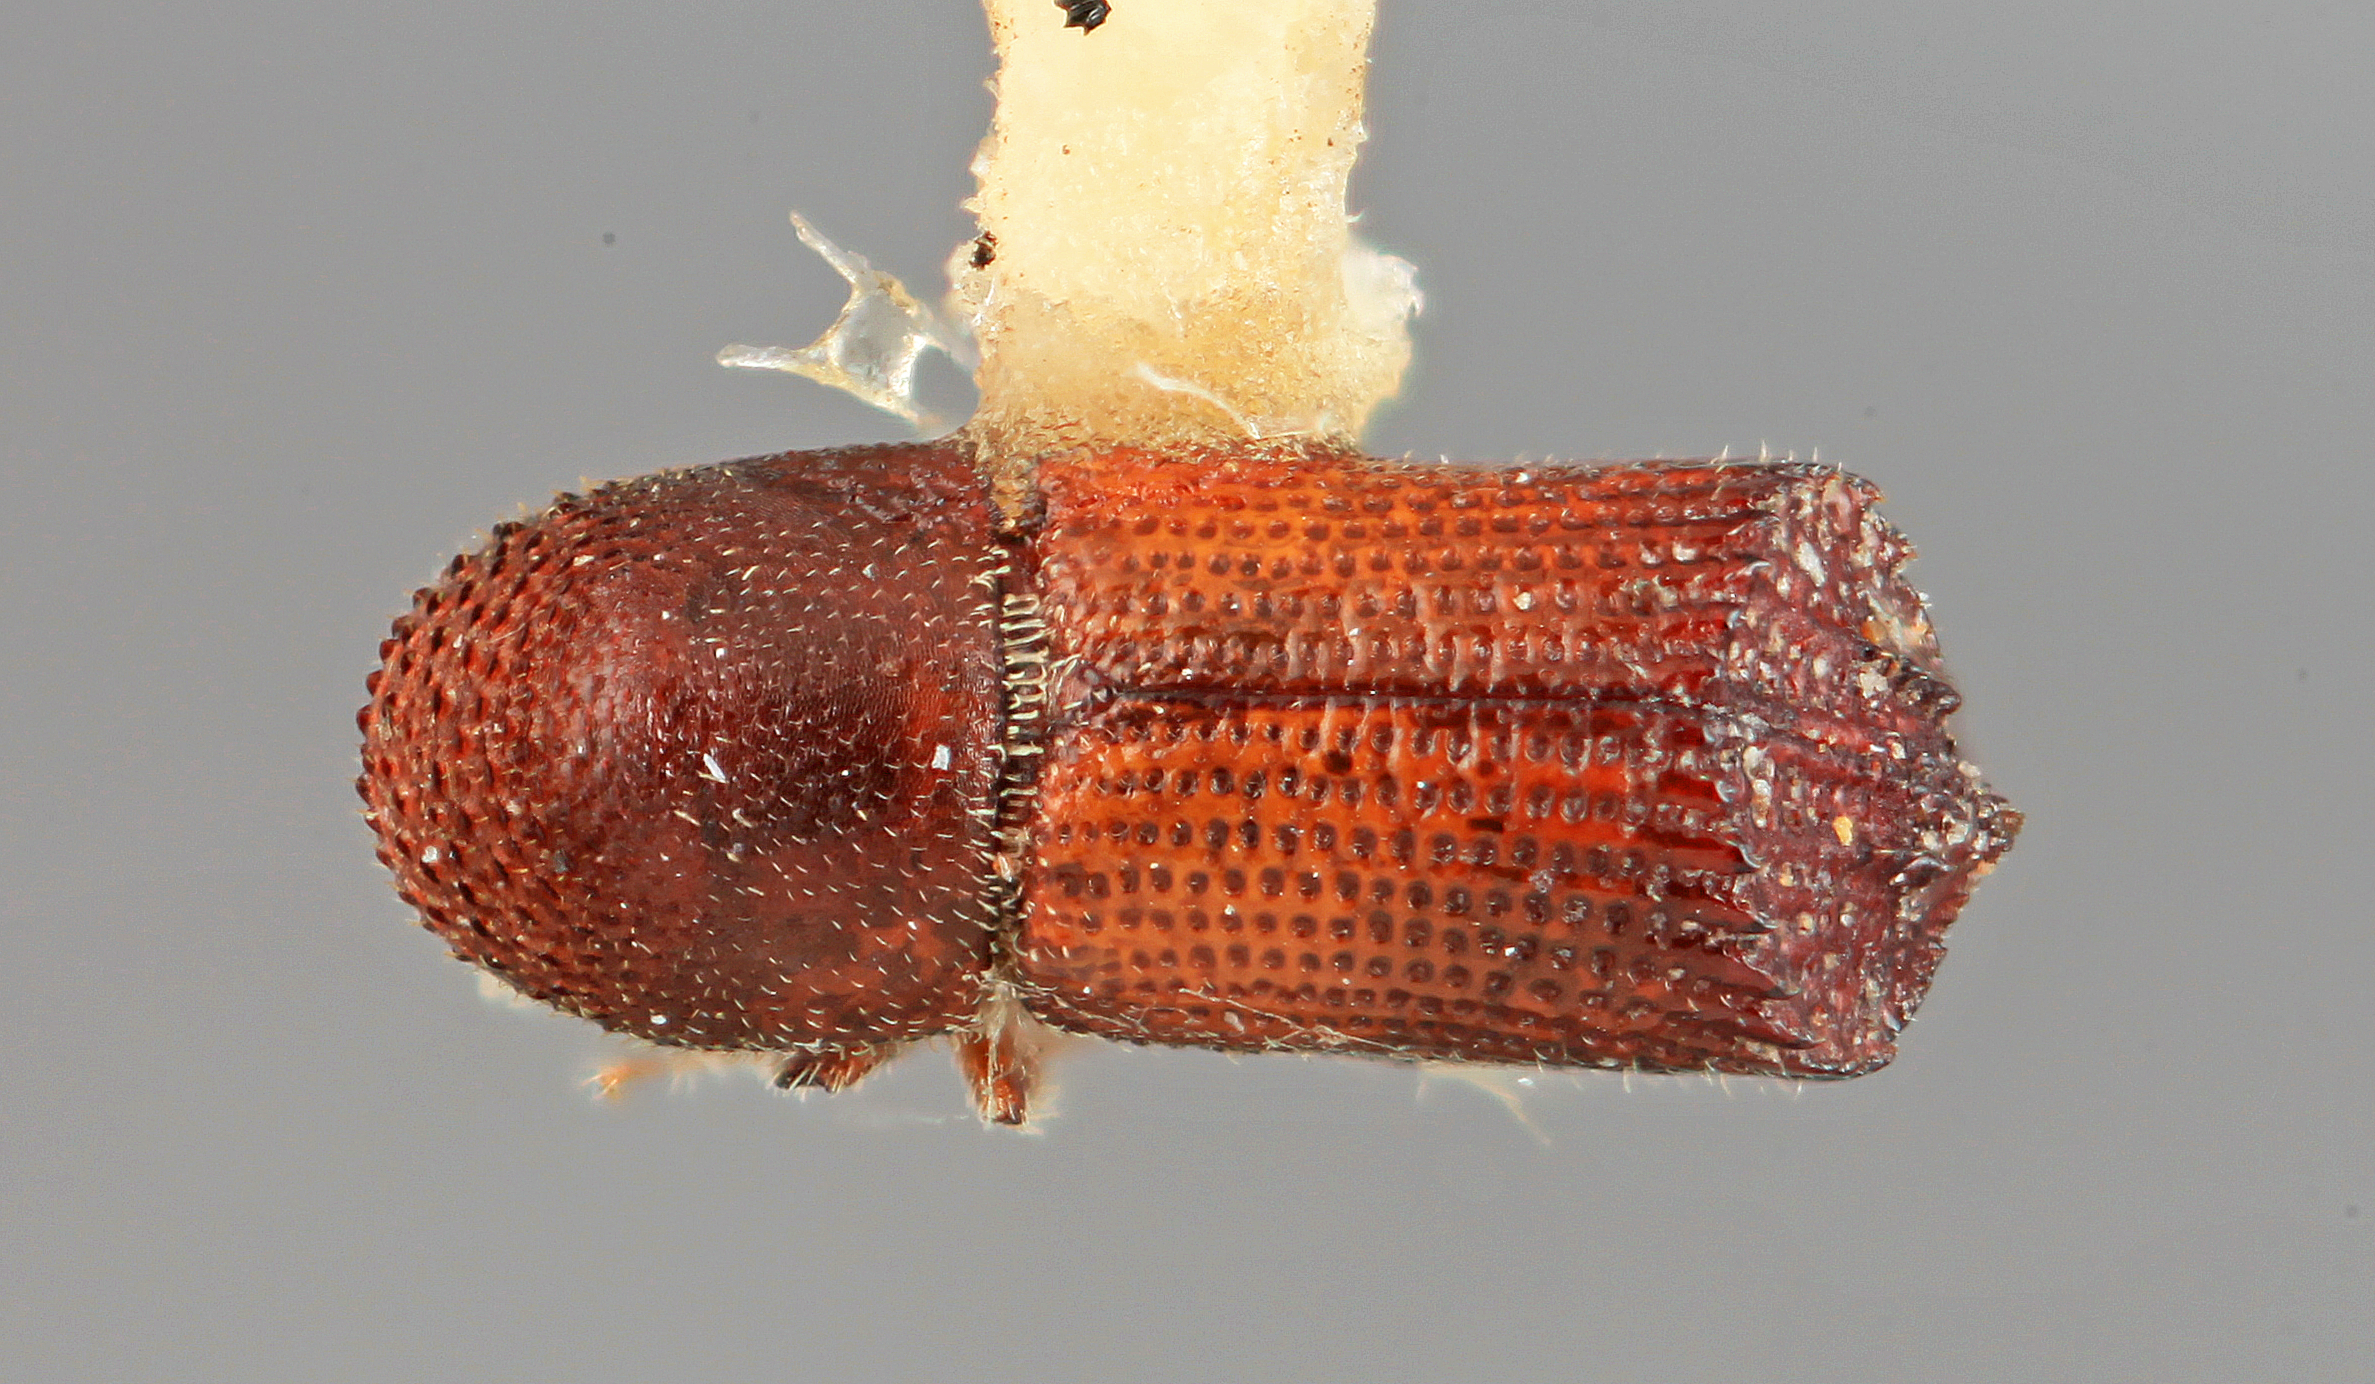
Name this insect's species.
Hylocurus dissidens
